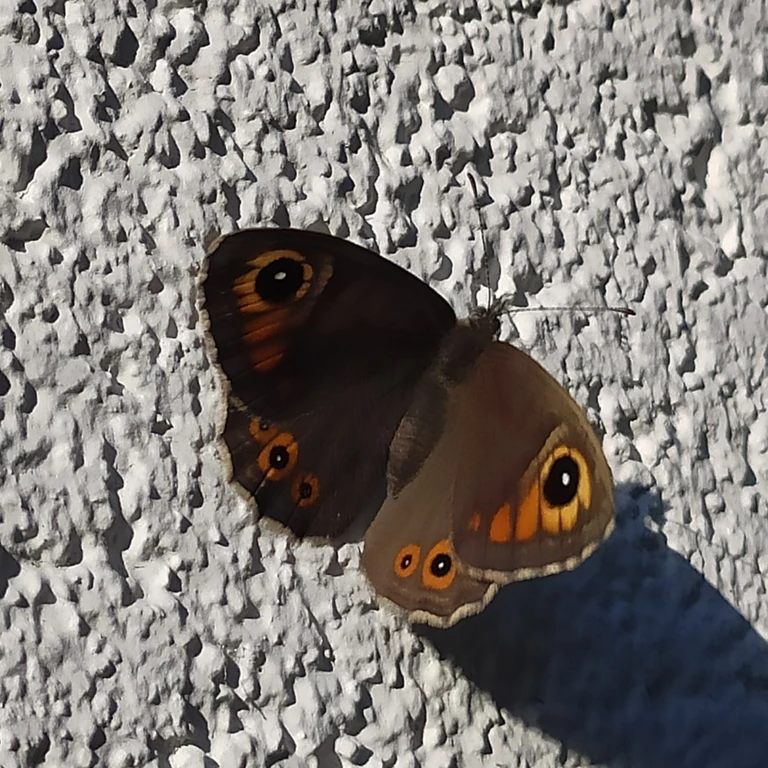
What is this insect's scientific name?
Lasiommata maera (also Pararge maera)
